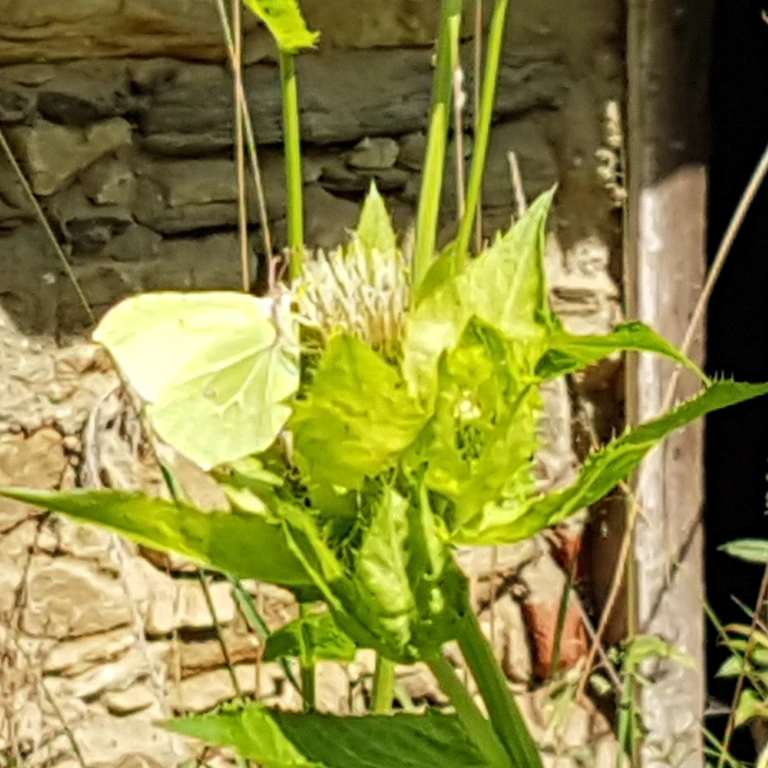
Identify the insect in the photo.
Gonepteryx rhamni
